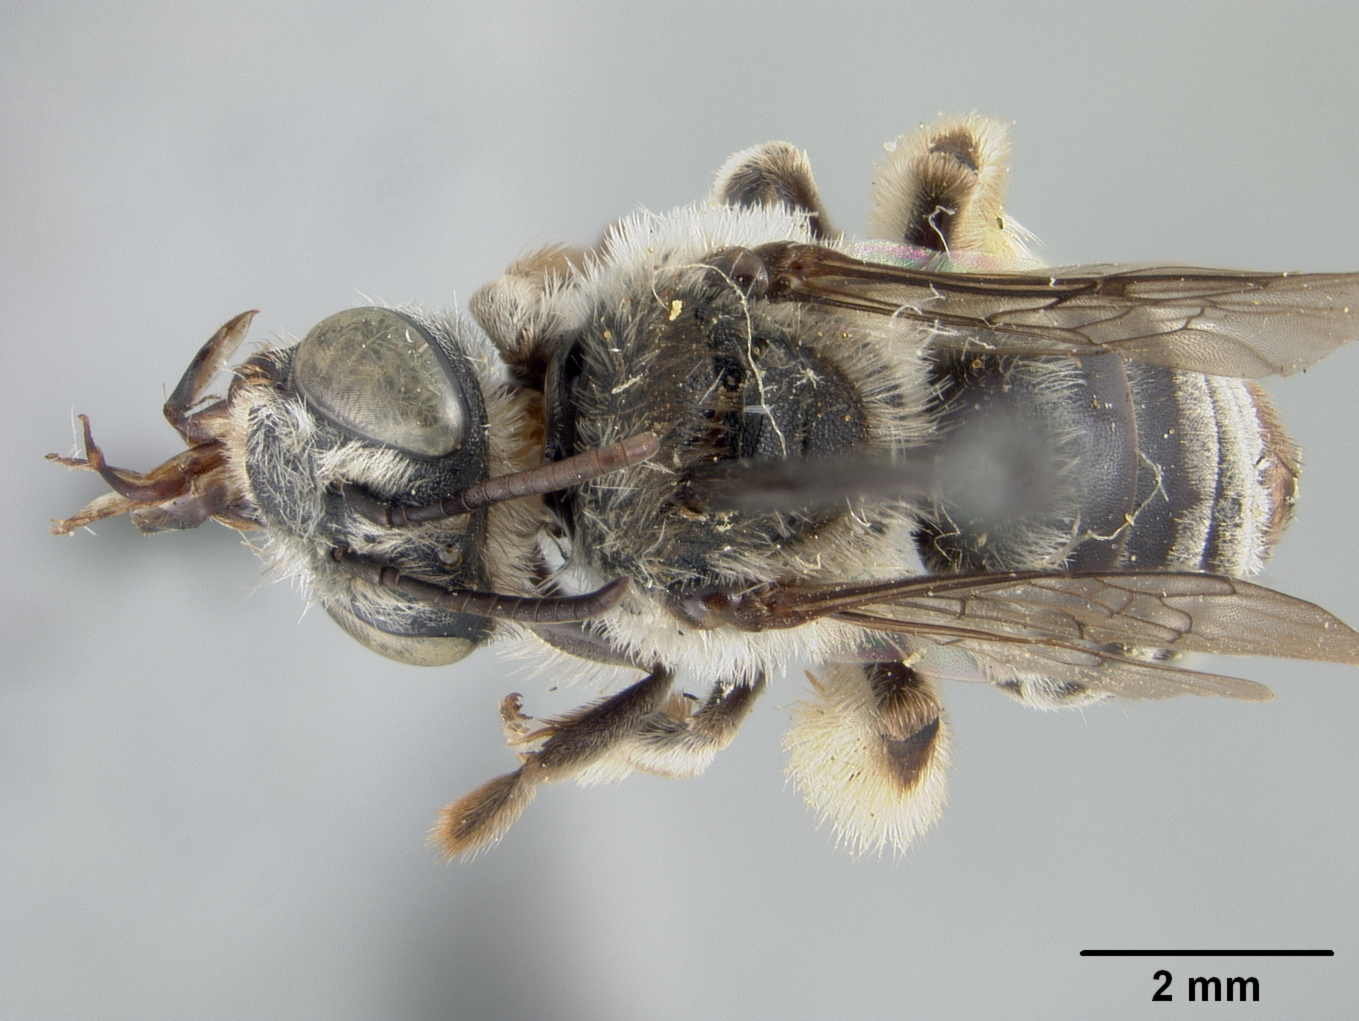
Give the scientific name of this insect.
Exomalopsis wilmattae
